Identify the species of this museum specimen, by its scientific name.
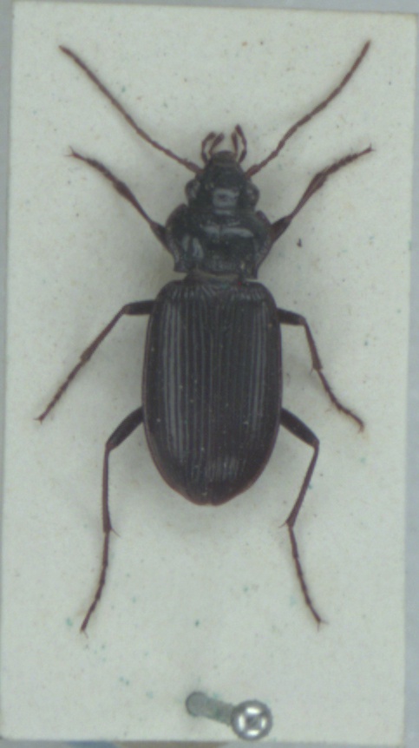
Nebria salina
